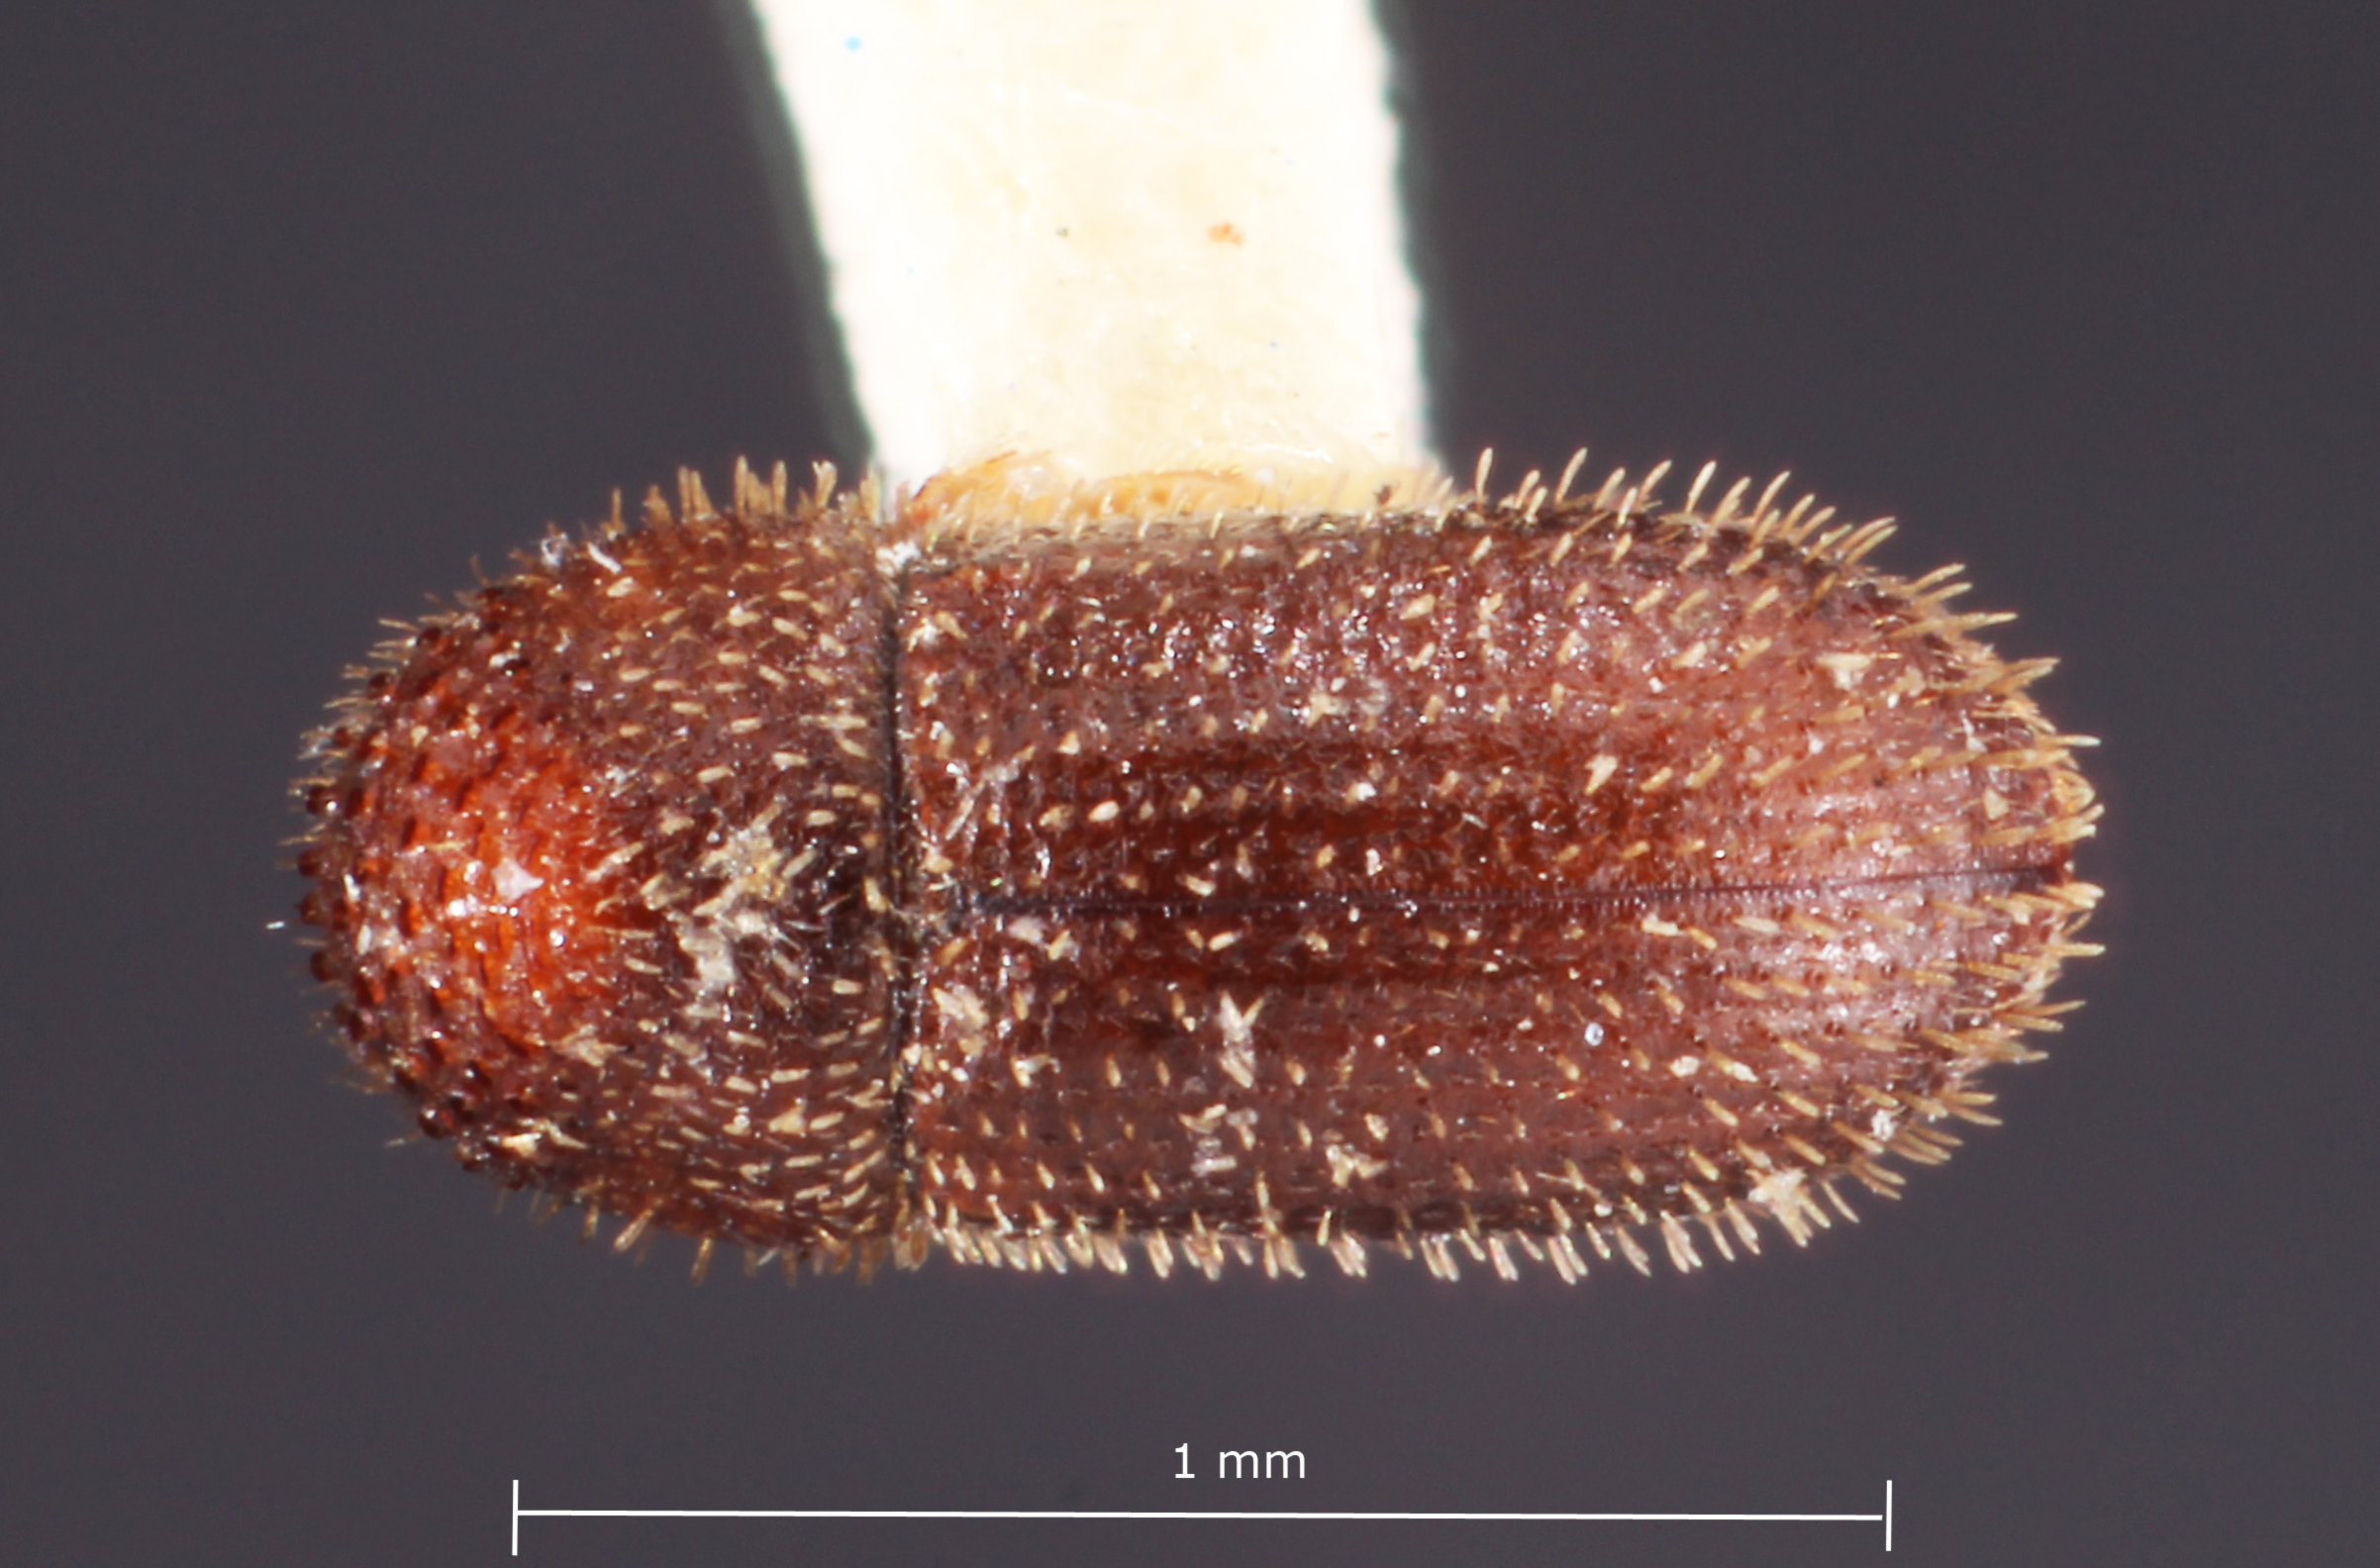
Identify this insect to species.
Hypothenemus ceibae
